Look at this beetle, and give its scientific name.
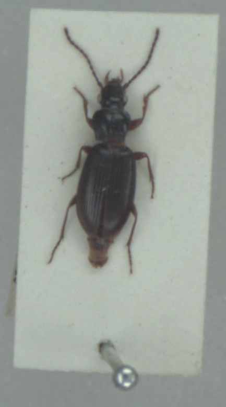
Patrobus assimilis
